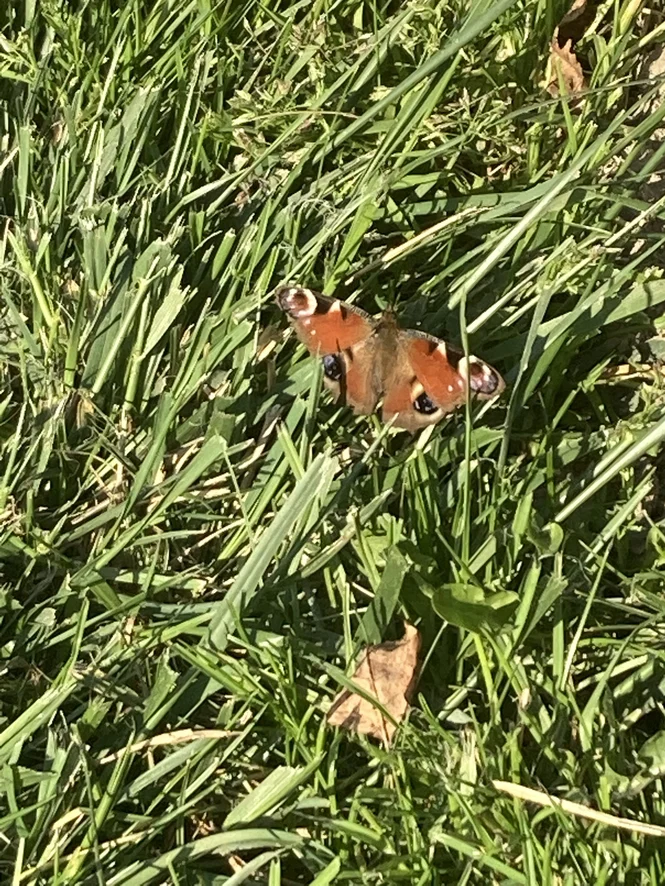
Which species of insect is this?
Aglais io
